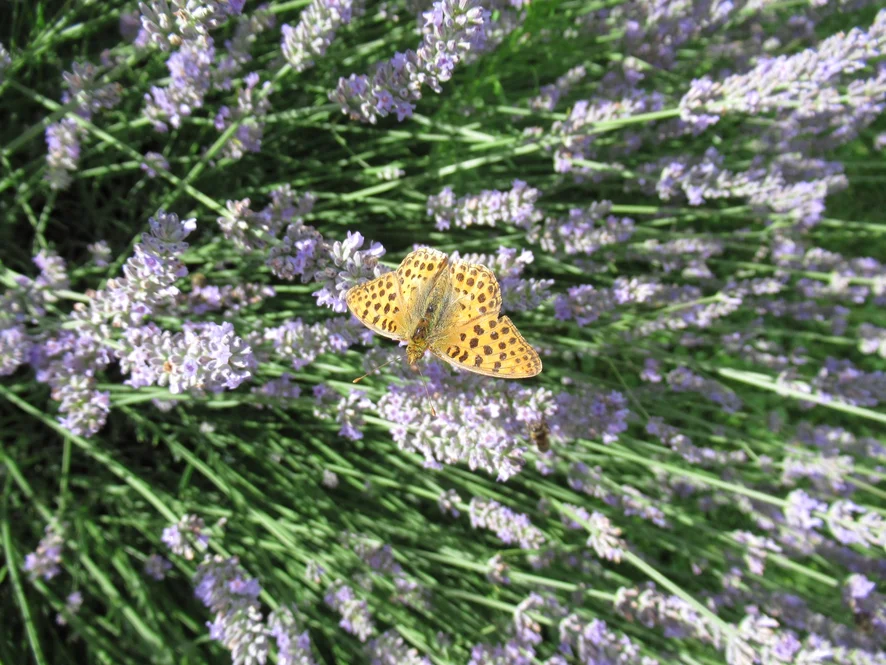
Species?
Issoria lathonia
